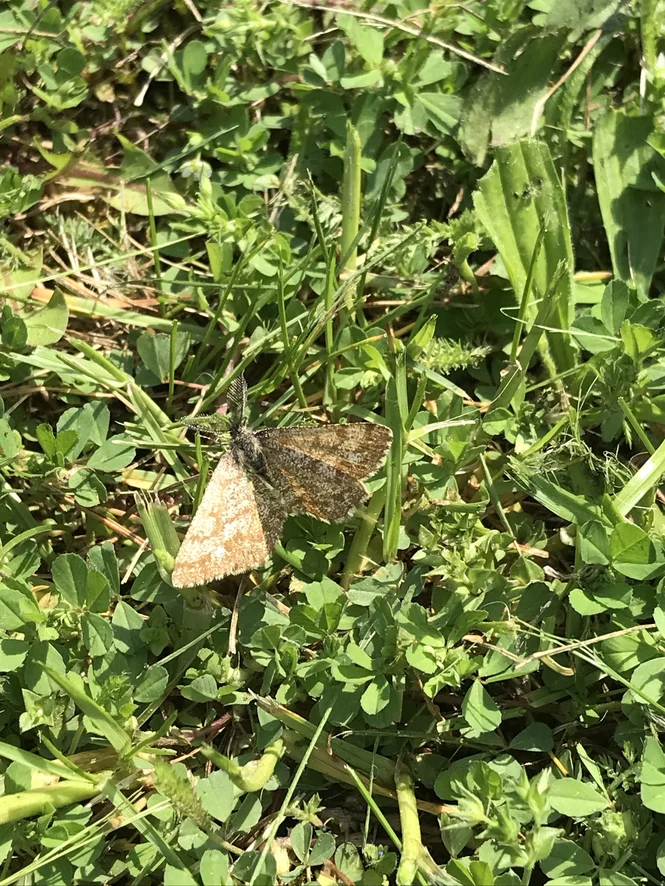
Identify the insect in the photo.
Ematurga atomaria
